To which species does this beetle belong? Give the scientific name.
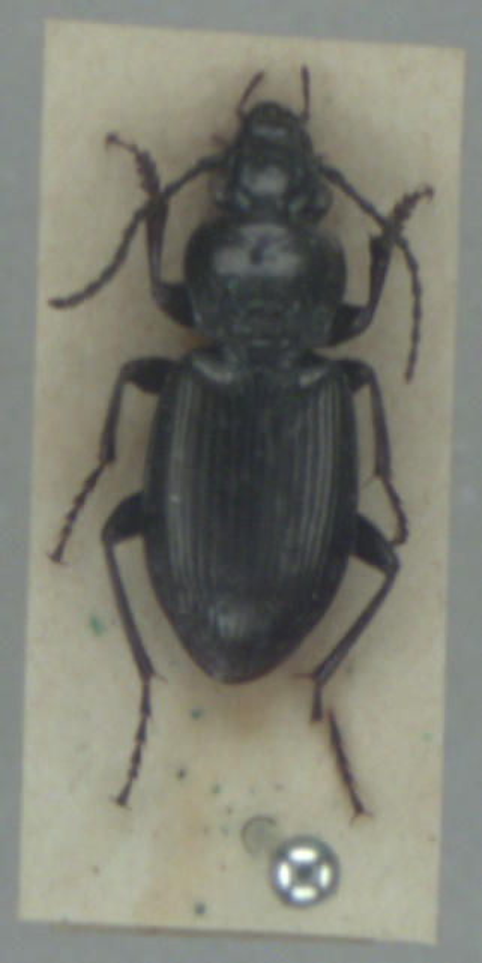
Pterostichus oblongopunctatus
